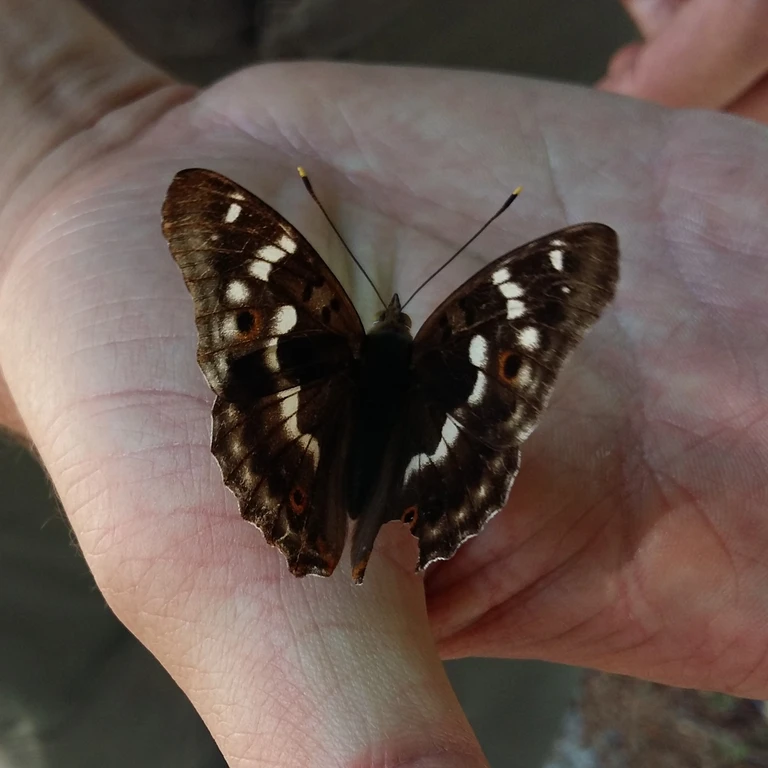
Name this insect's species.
Apatura ilia
